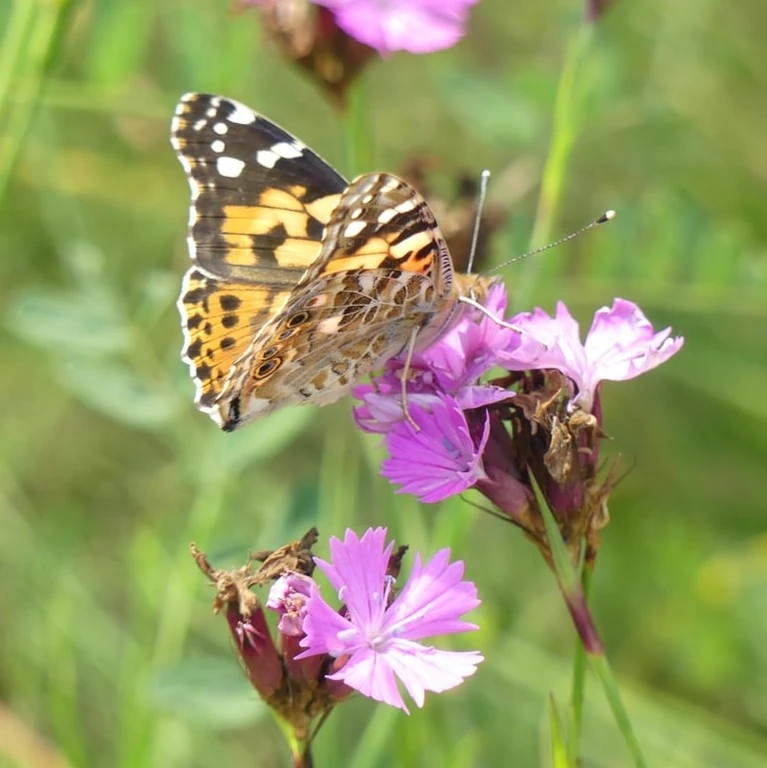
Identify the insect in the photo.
Vanessa cardui
